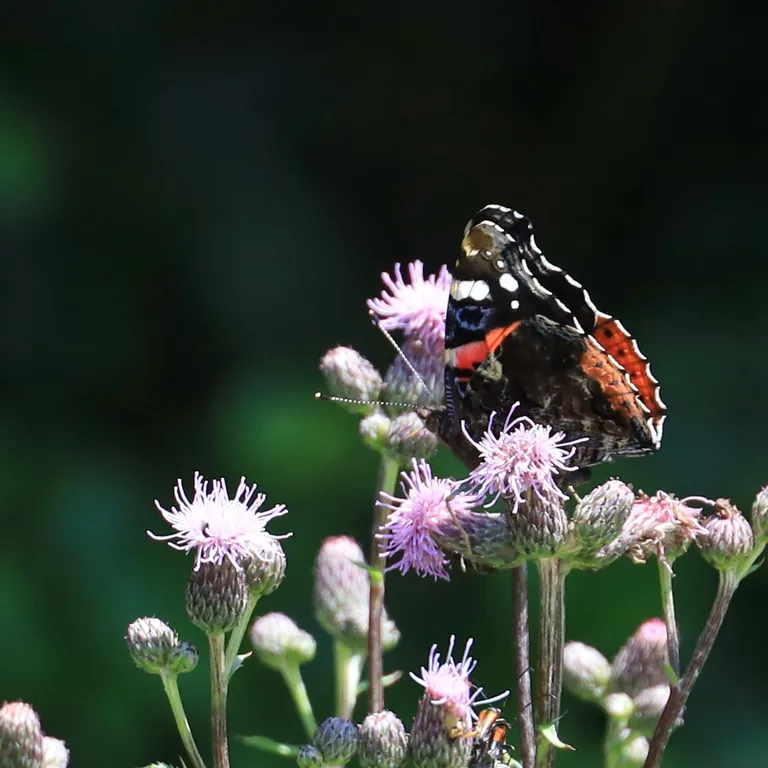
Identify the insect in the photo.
Vanessa atalanta
